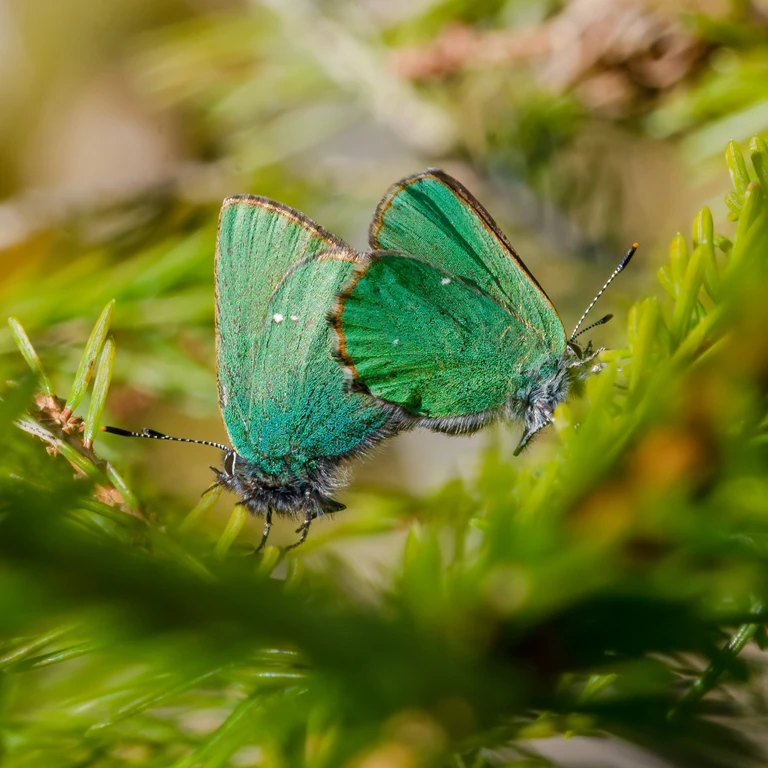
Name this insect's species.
Callophrys rubi
